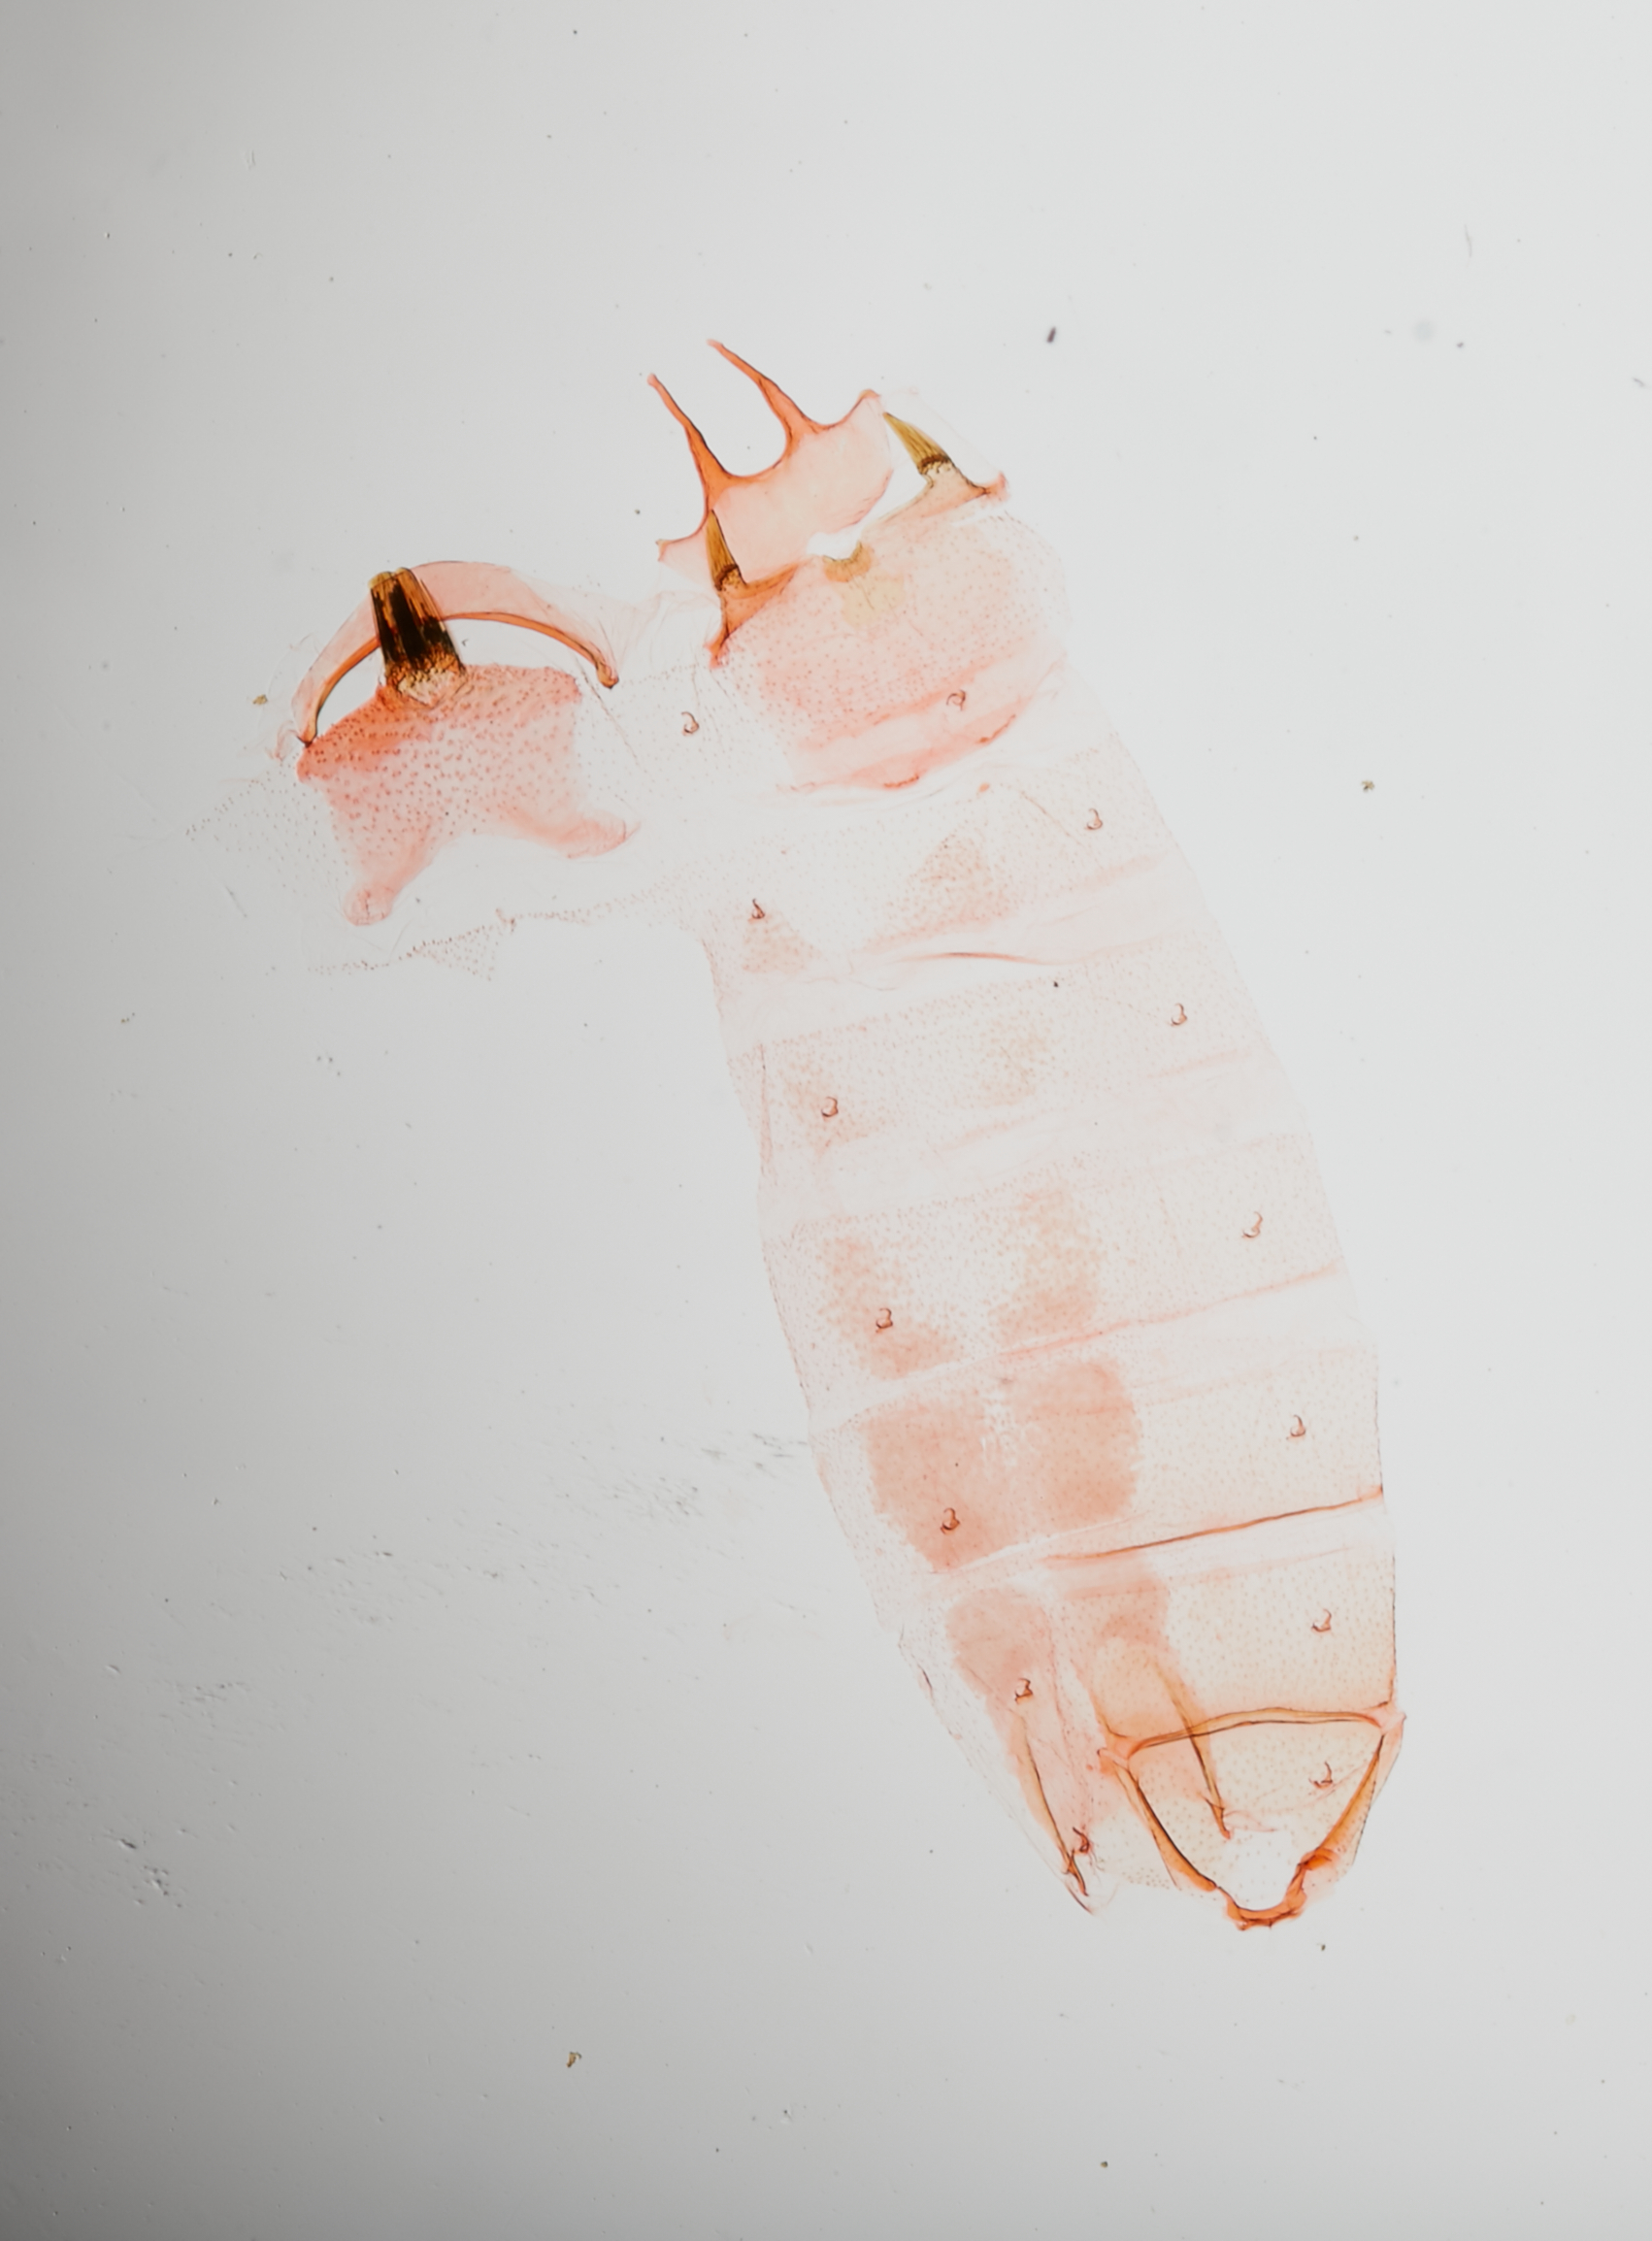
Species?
Anoncia mones
